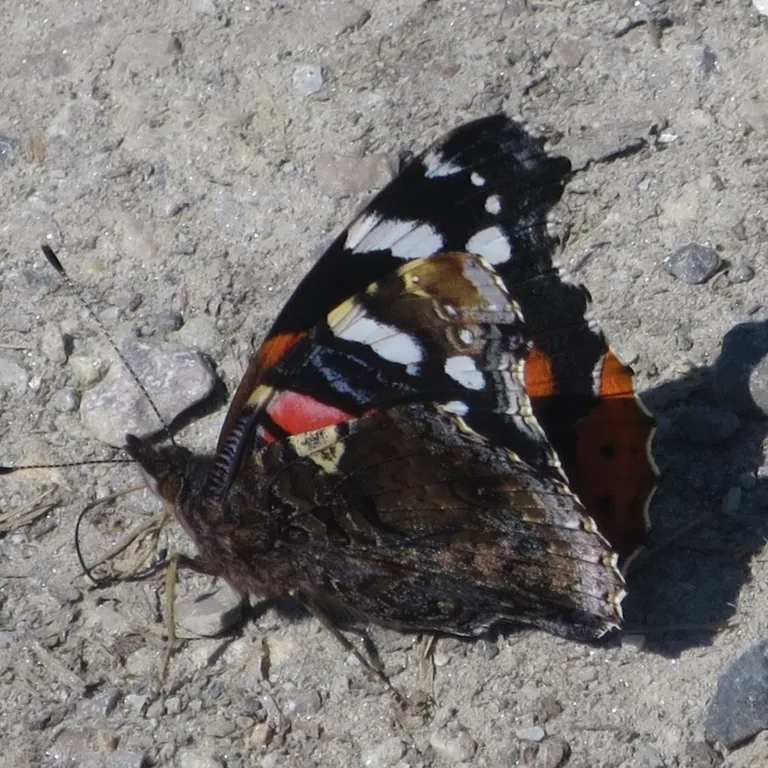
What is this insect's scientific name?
Vanessa atalanta
